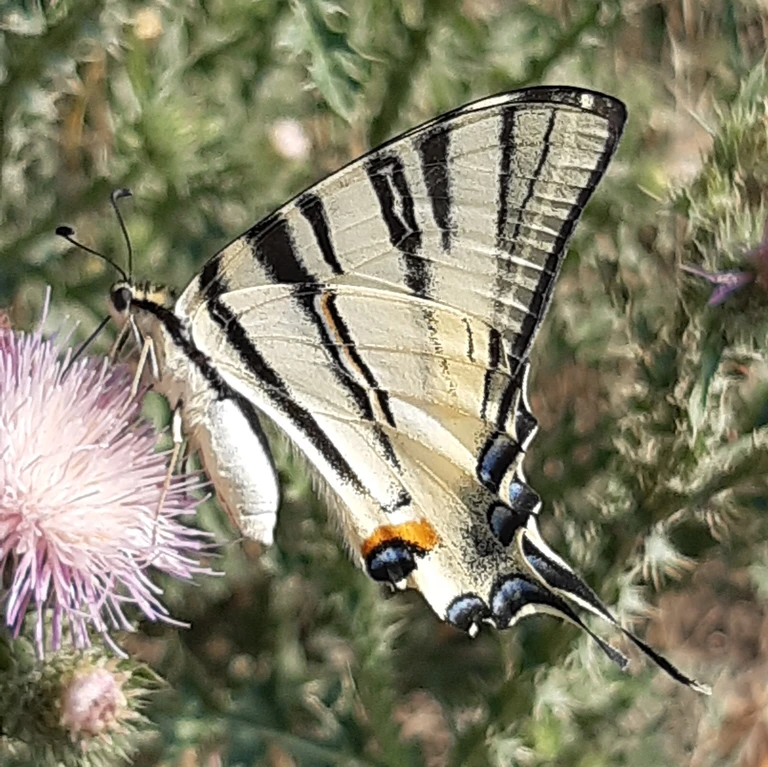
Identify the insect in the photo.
Iphiclides podalirius
